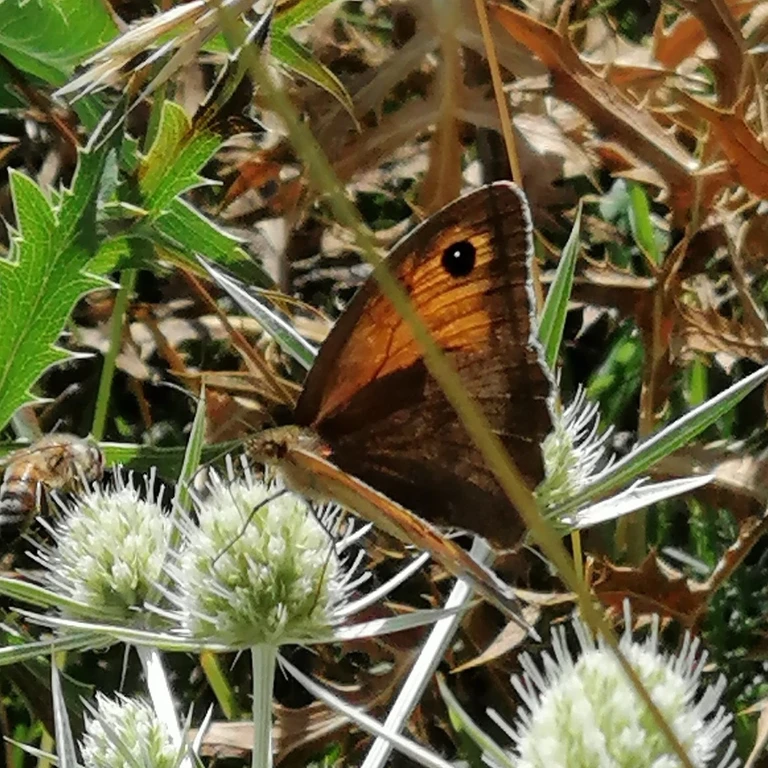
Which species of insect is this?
Maniola jurtina
